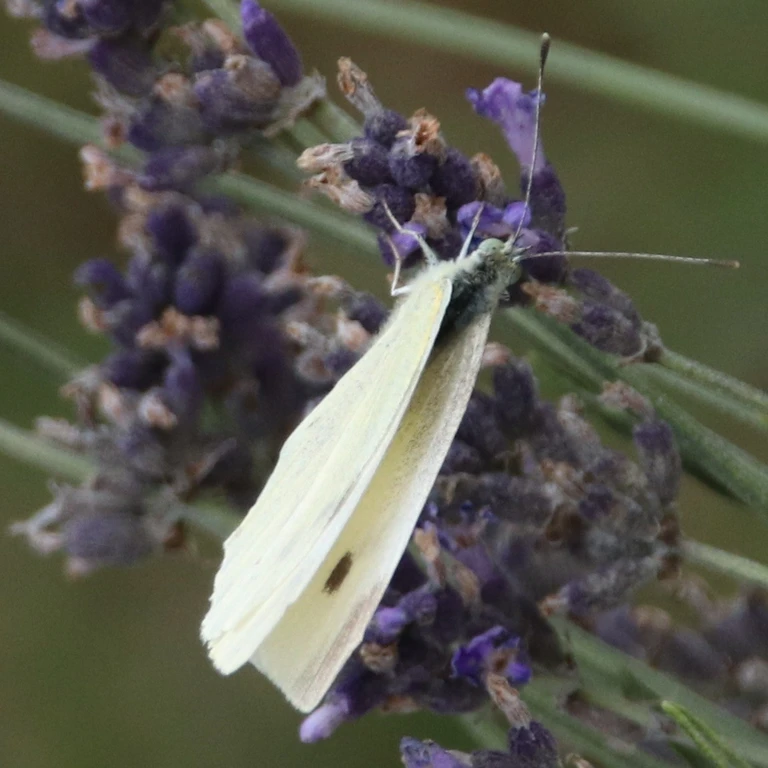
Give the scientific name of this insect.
Pieris rapae
